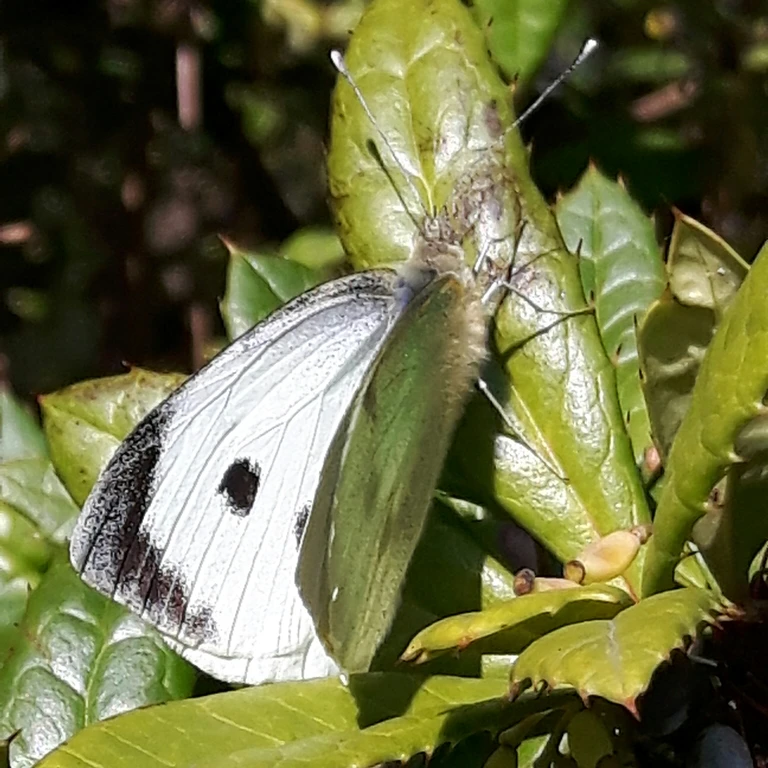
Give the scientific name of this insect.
Pieris brassicae
